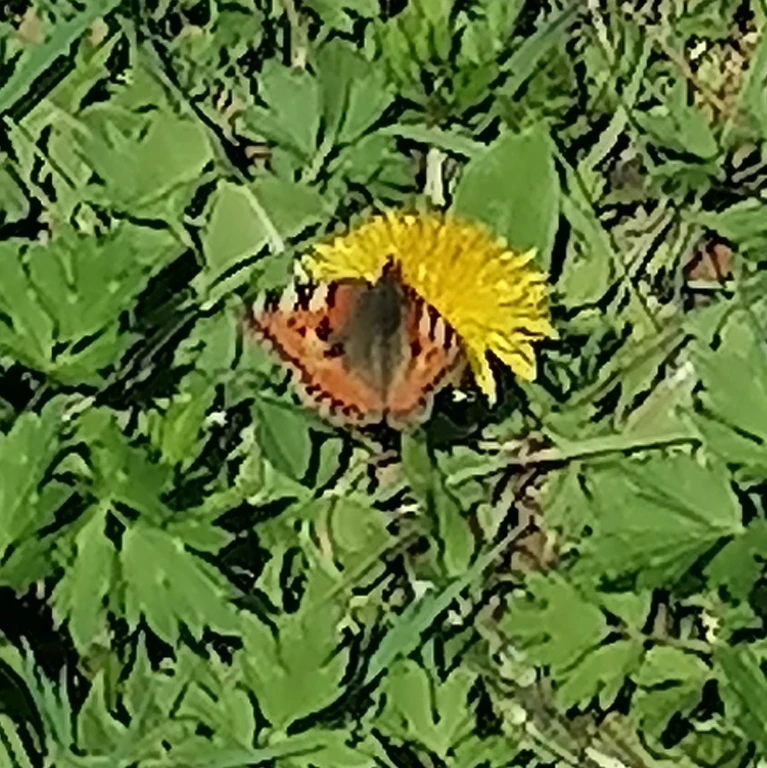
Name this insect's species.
Aglais urticae
